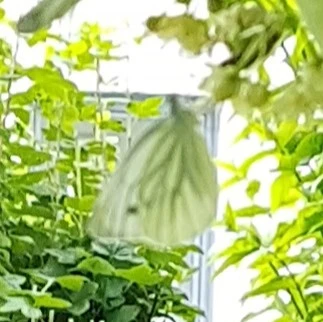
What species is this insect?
Pieris napi
